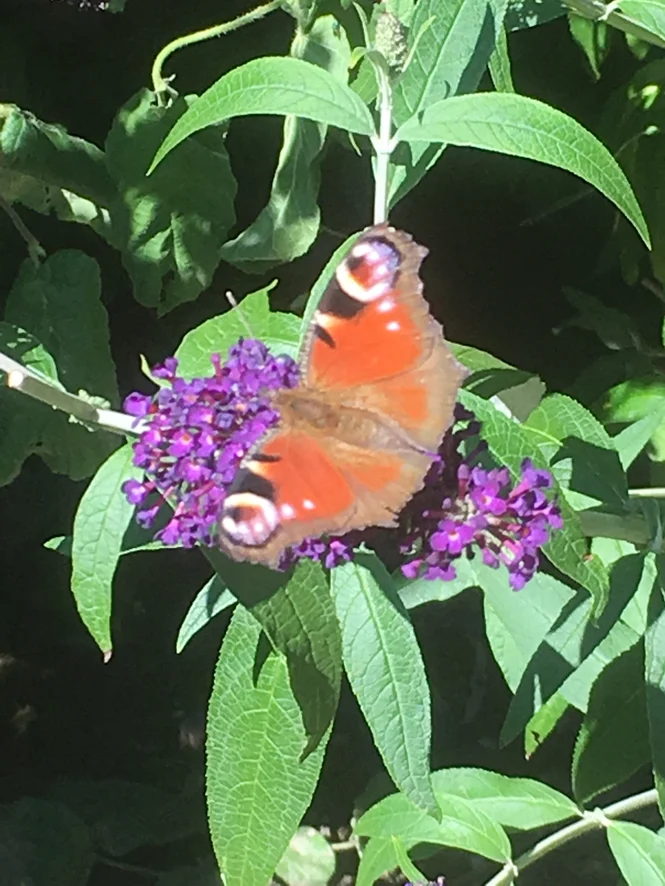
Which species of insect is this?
Aglais io
